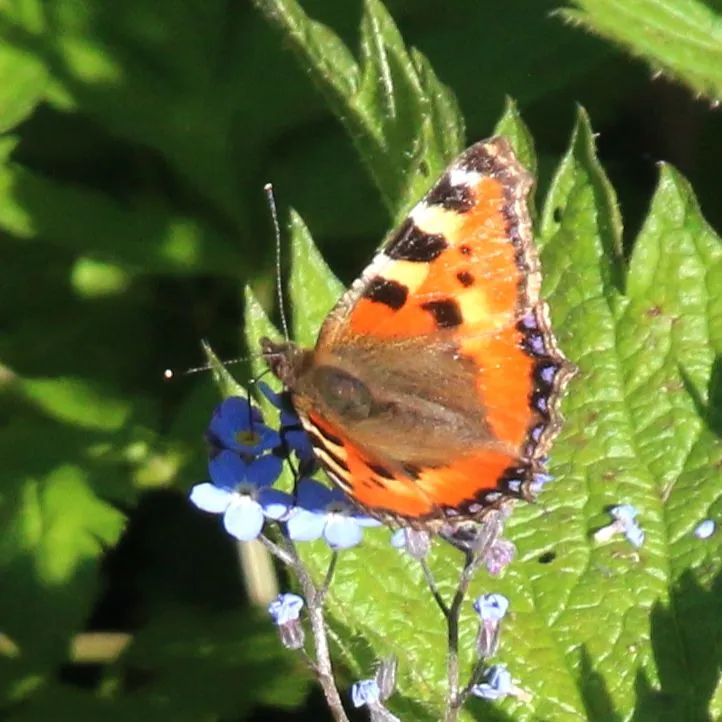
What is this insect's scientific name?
Aglais urticae
